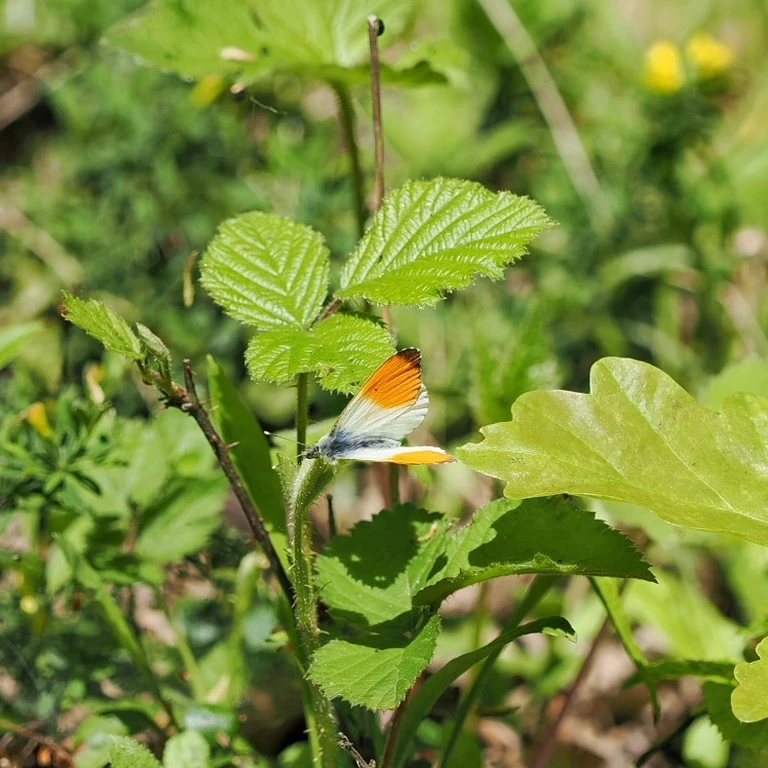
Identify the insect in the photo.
Anthocharis cardamines
